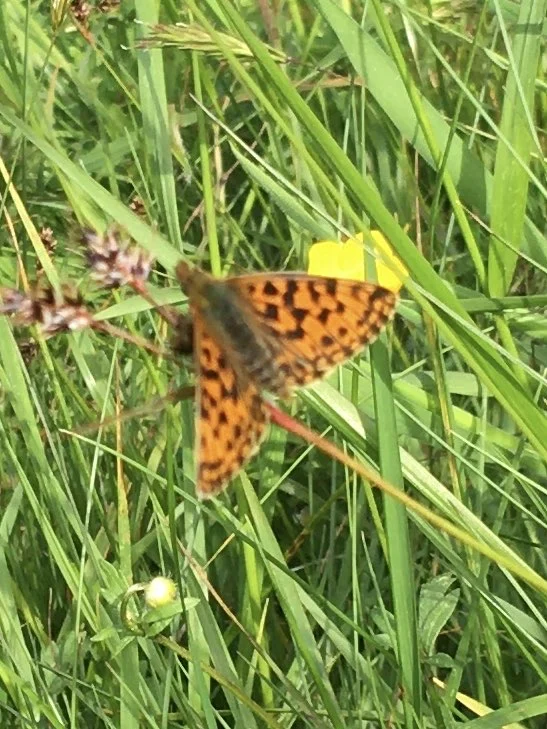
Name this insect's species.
Boloria dia
